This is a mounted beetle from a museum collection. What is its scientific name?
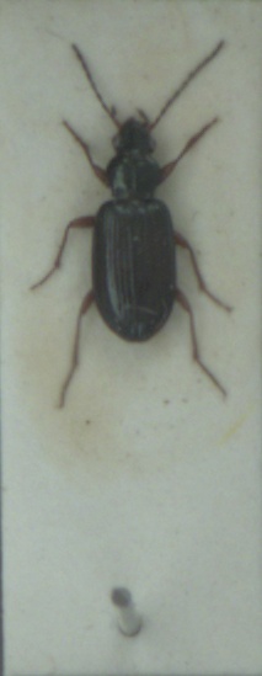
Bembidion decorum
